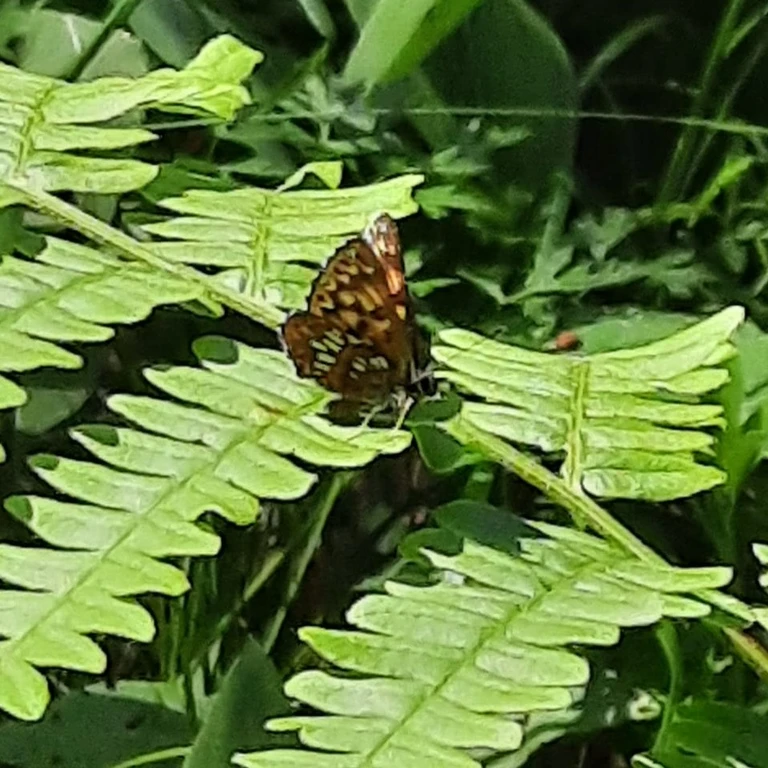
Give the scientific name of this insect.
Hamearis lucina
